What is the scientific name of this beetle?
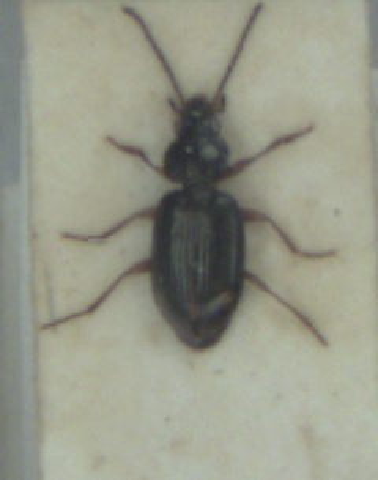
Bembidion biguttatum
